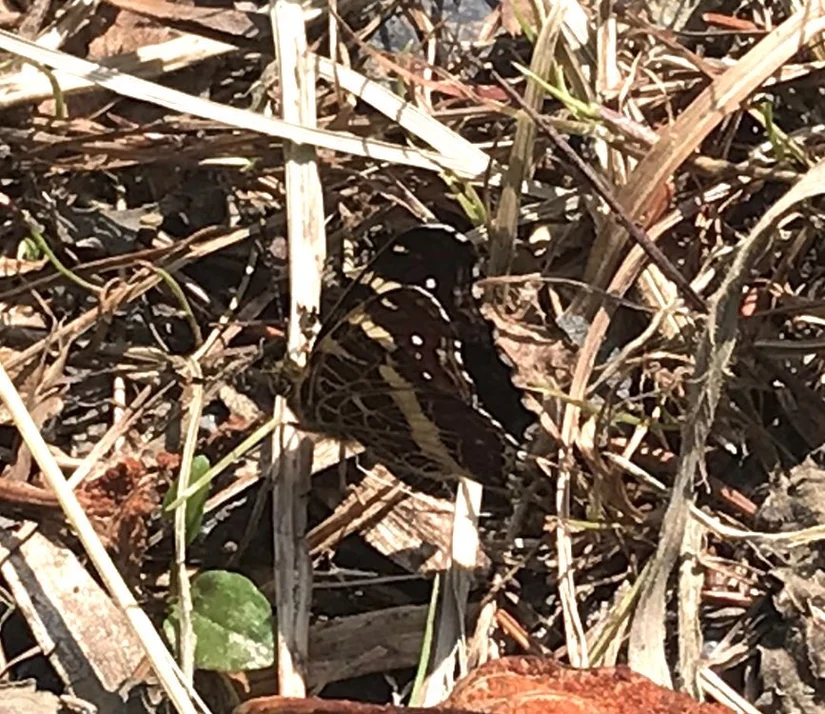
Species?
Araschnia levana
